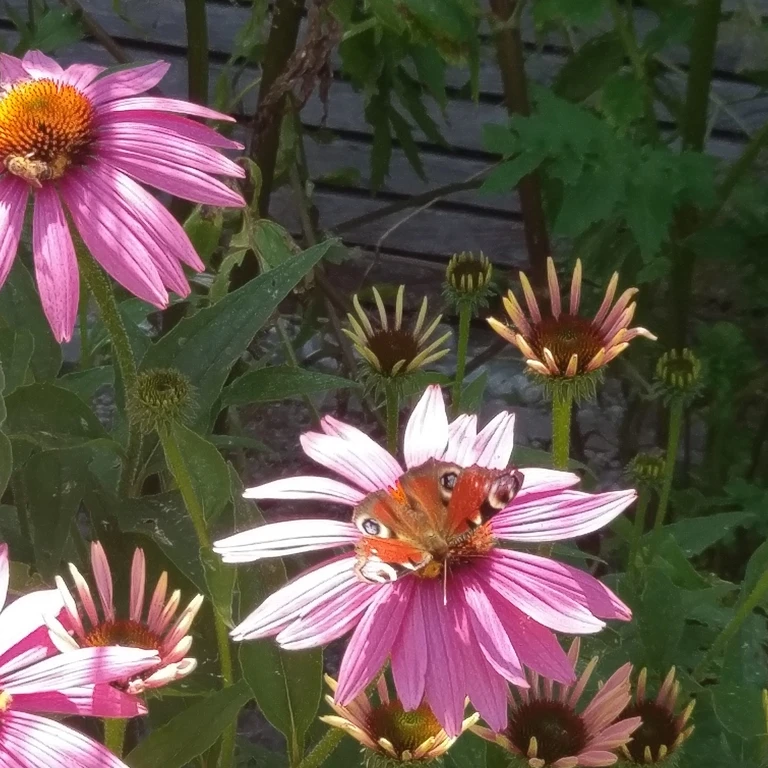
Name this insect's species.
Aglais io
